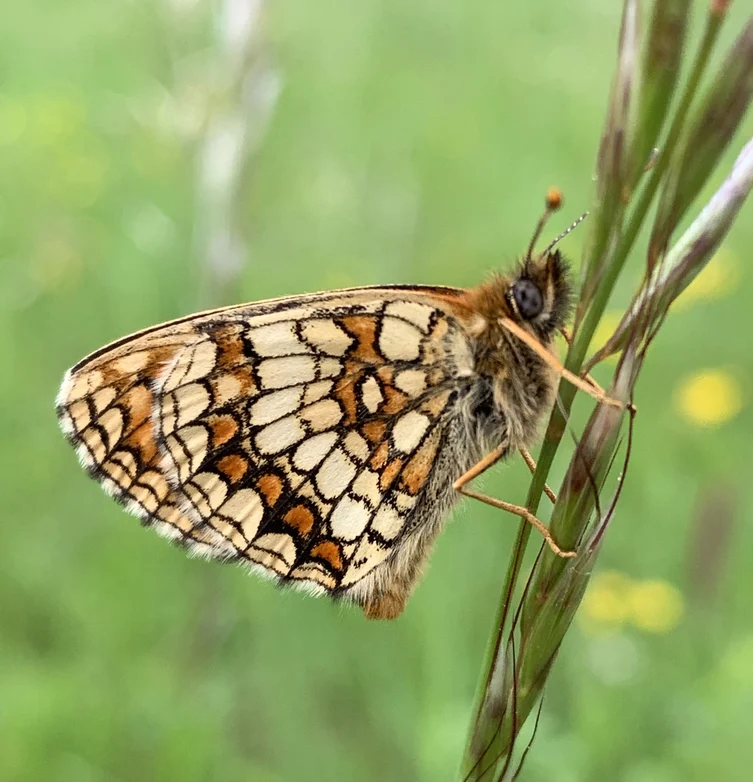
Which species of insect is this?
Melitaea athalia
